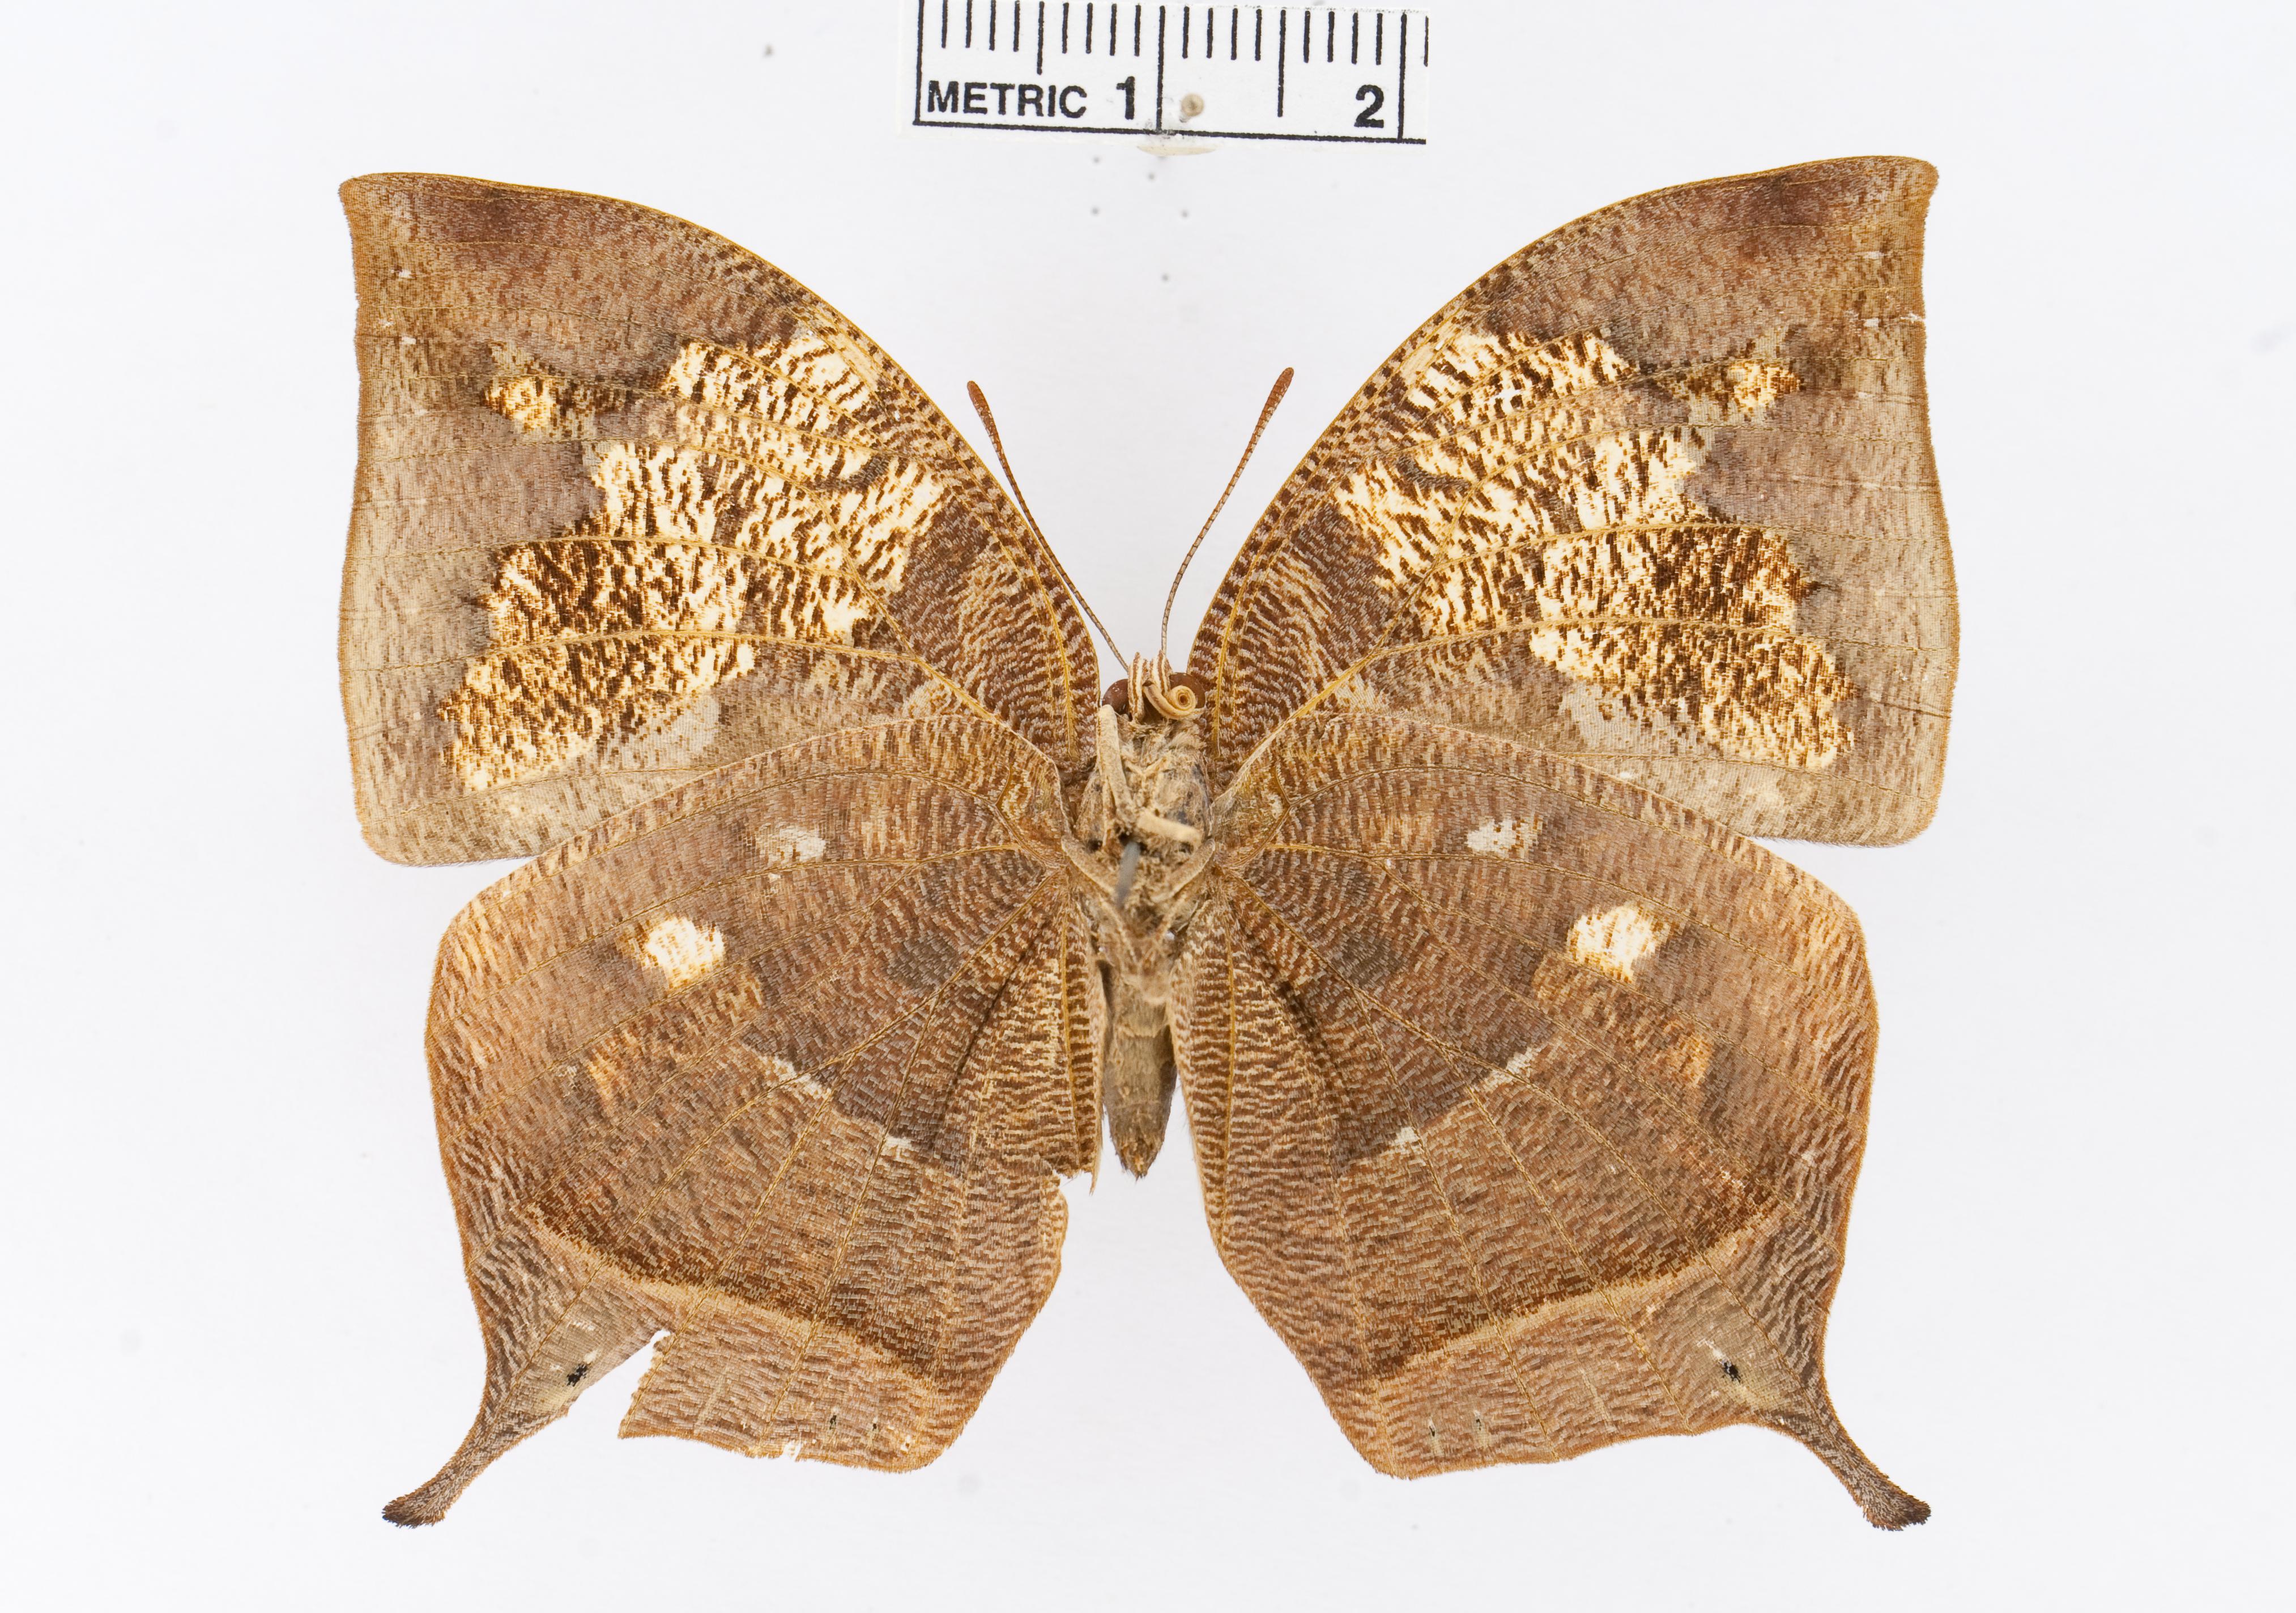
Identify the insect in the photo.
Fountainea nessus
